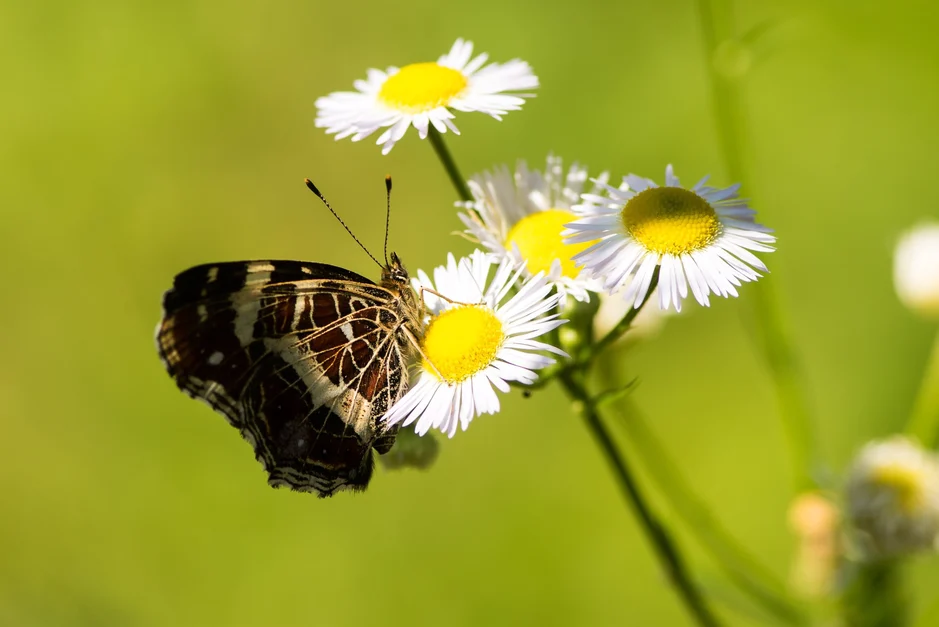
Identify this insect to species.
Araschnia levana
